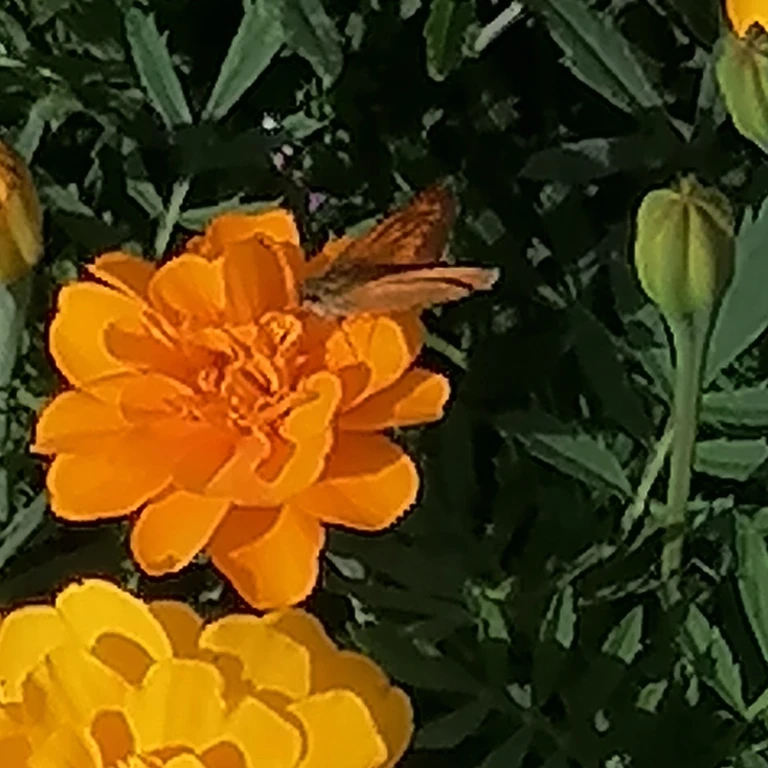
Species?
Ochlodes sylvanus (also Ochlodes venata)
